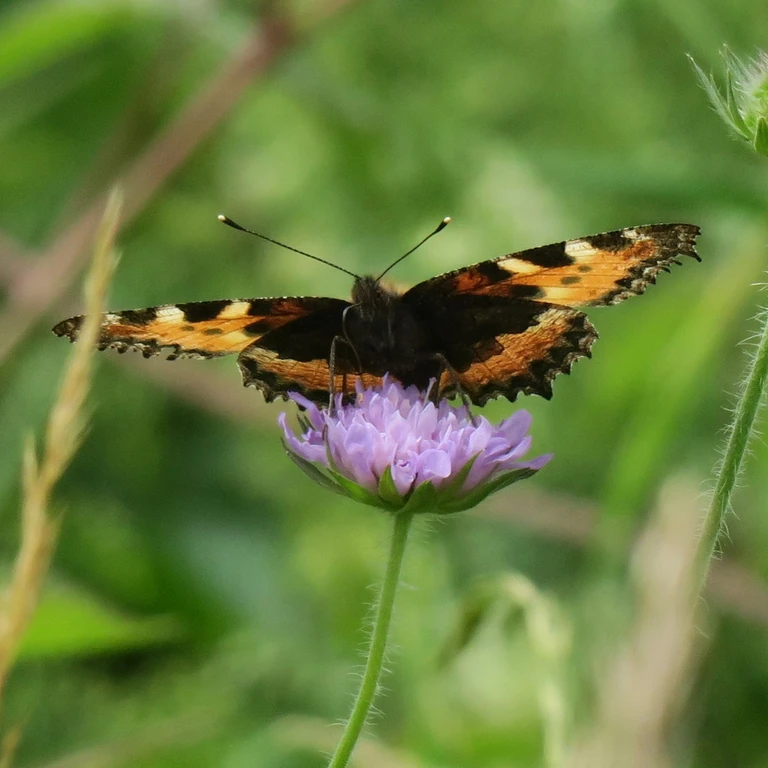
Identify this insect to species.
Aglais urticae
